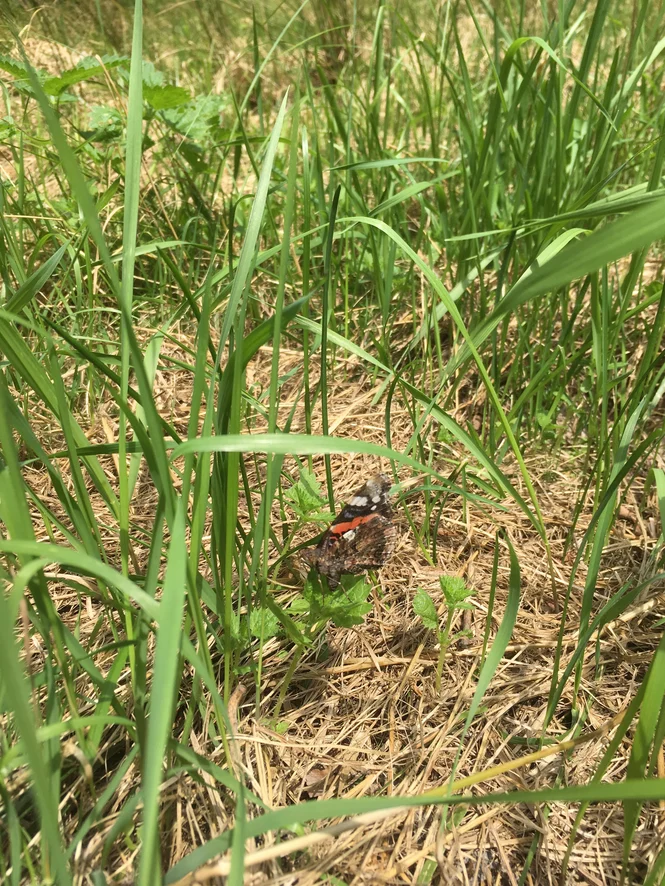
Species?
Vanessa atalanta
